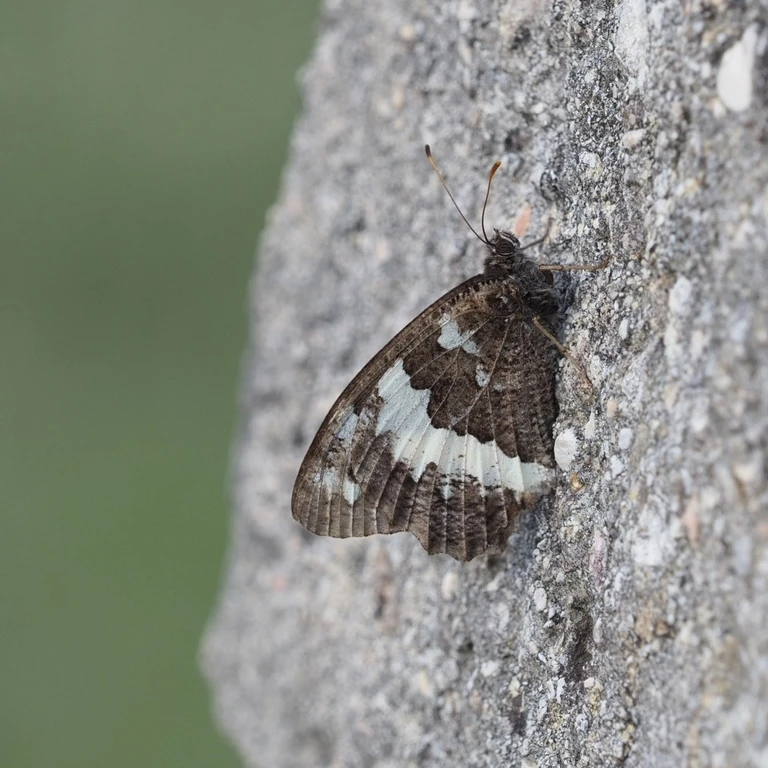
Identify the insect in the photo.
Brintesia circe
